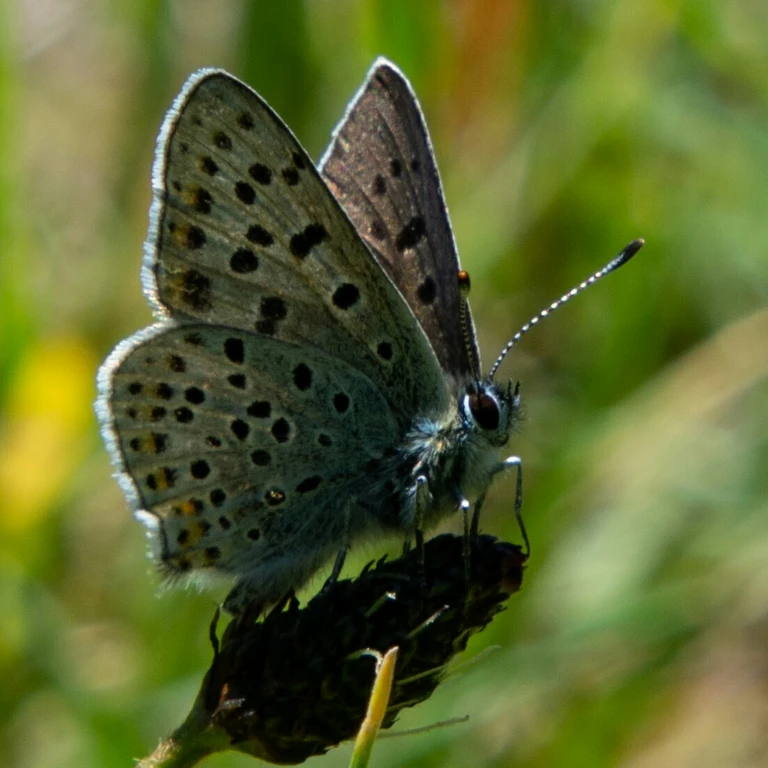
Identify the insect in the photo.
Lycaena tityrus (also Loweia tityrus)
